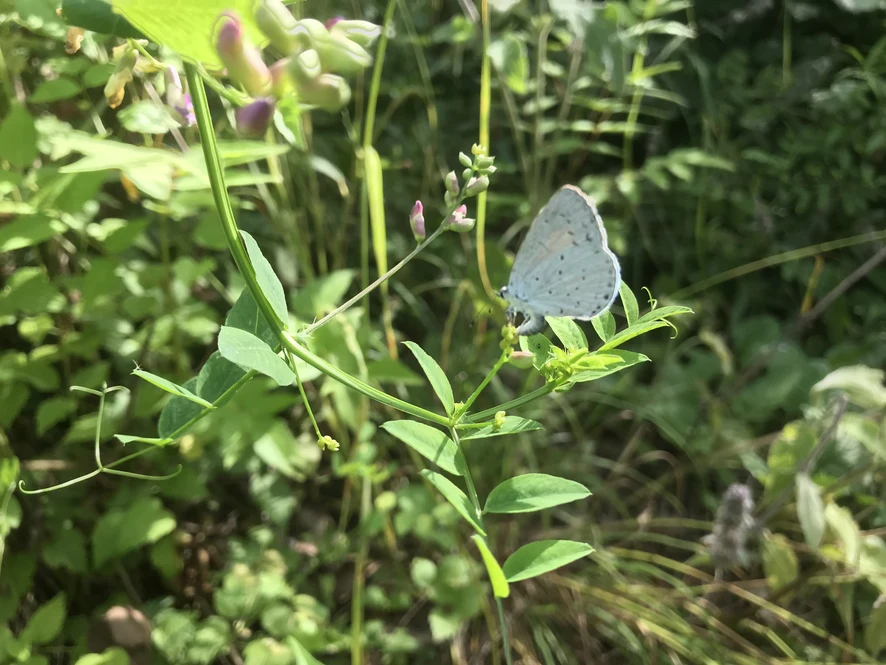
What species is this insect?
Celastrina argiolus
